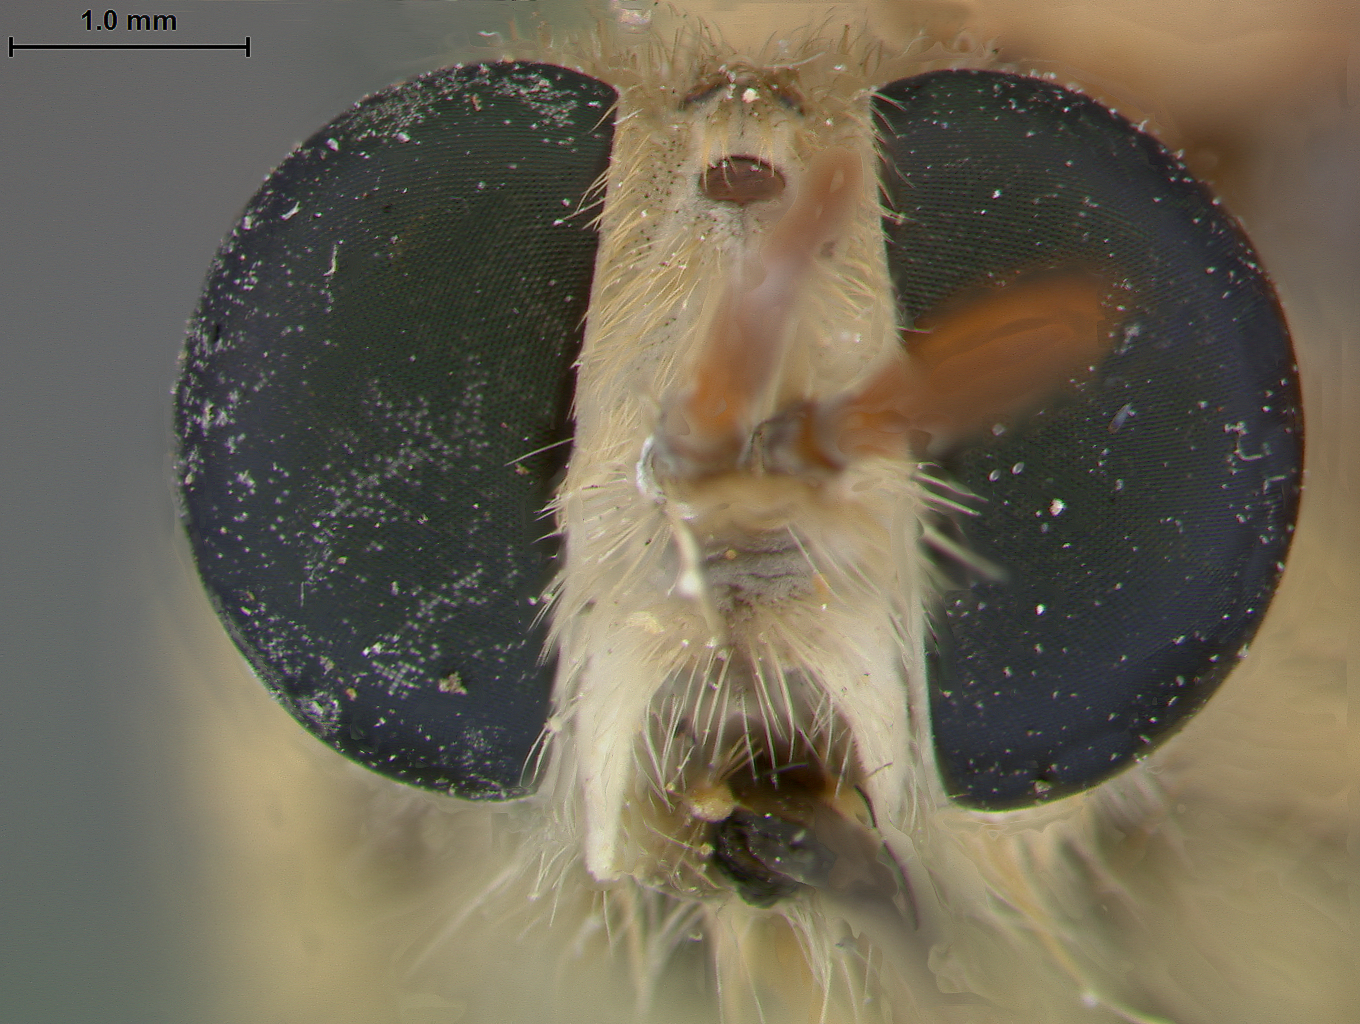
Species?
Rhaphiomidas acton
